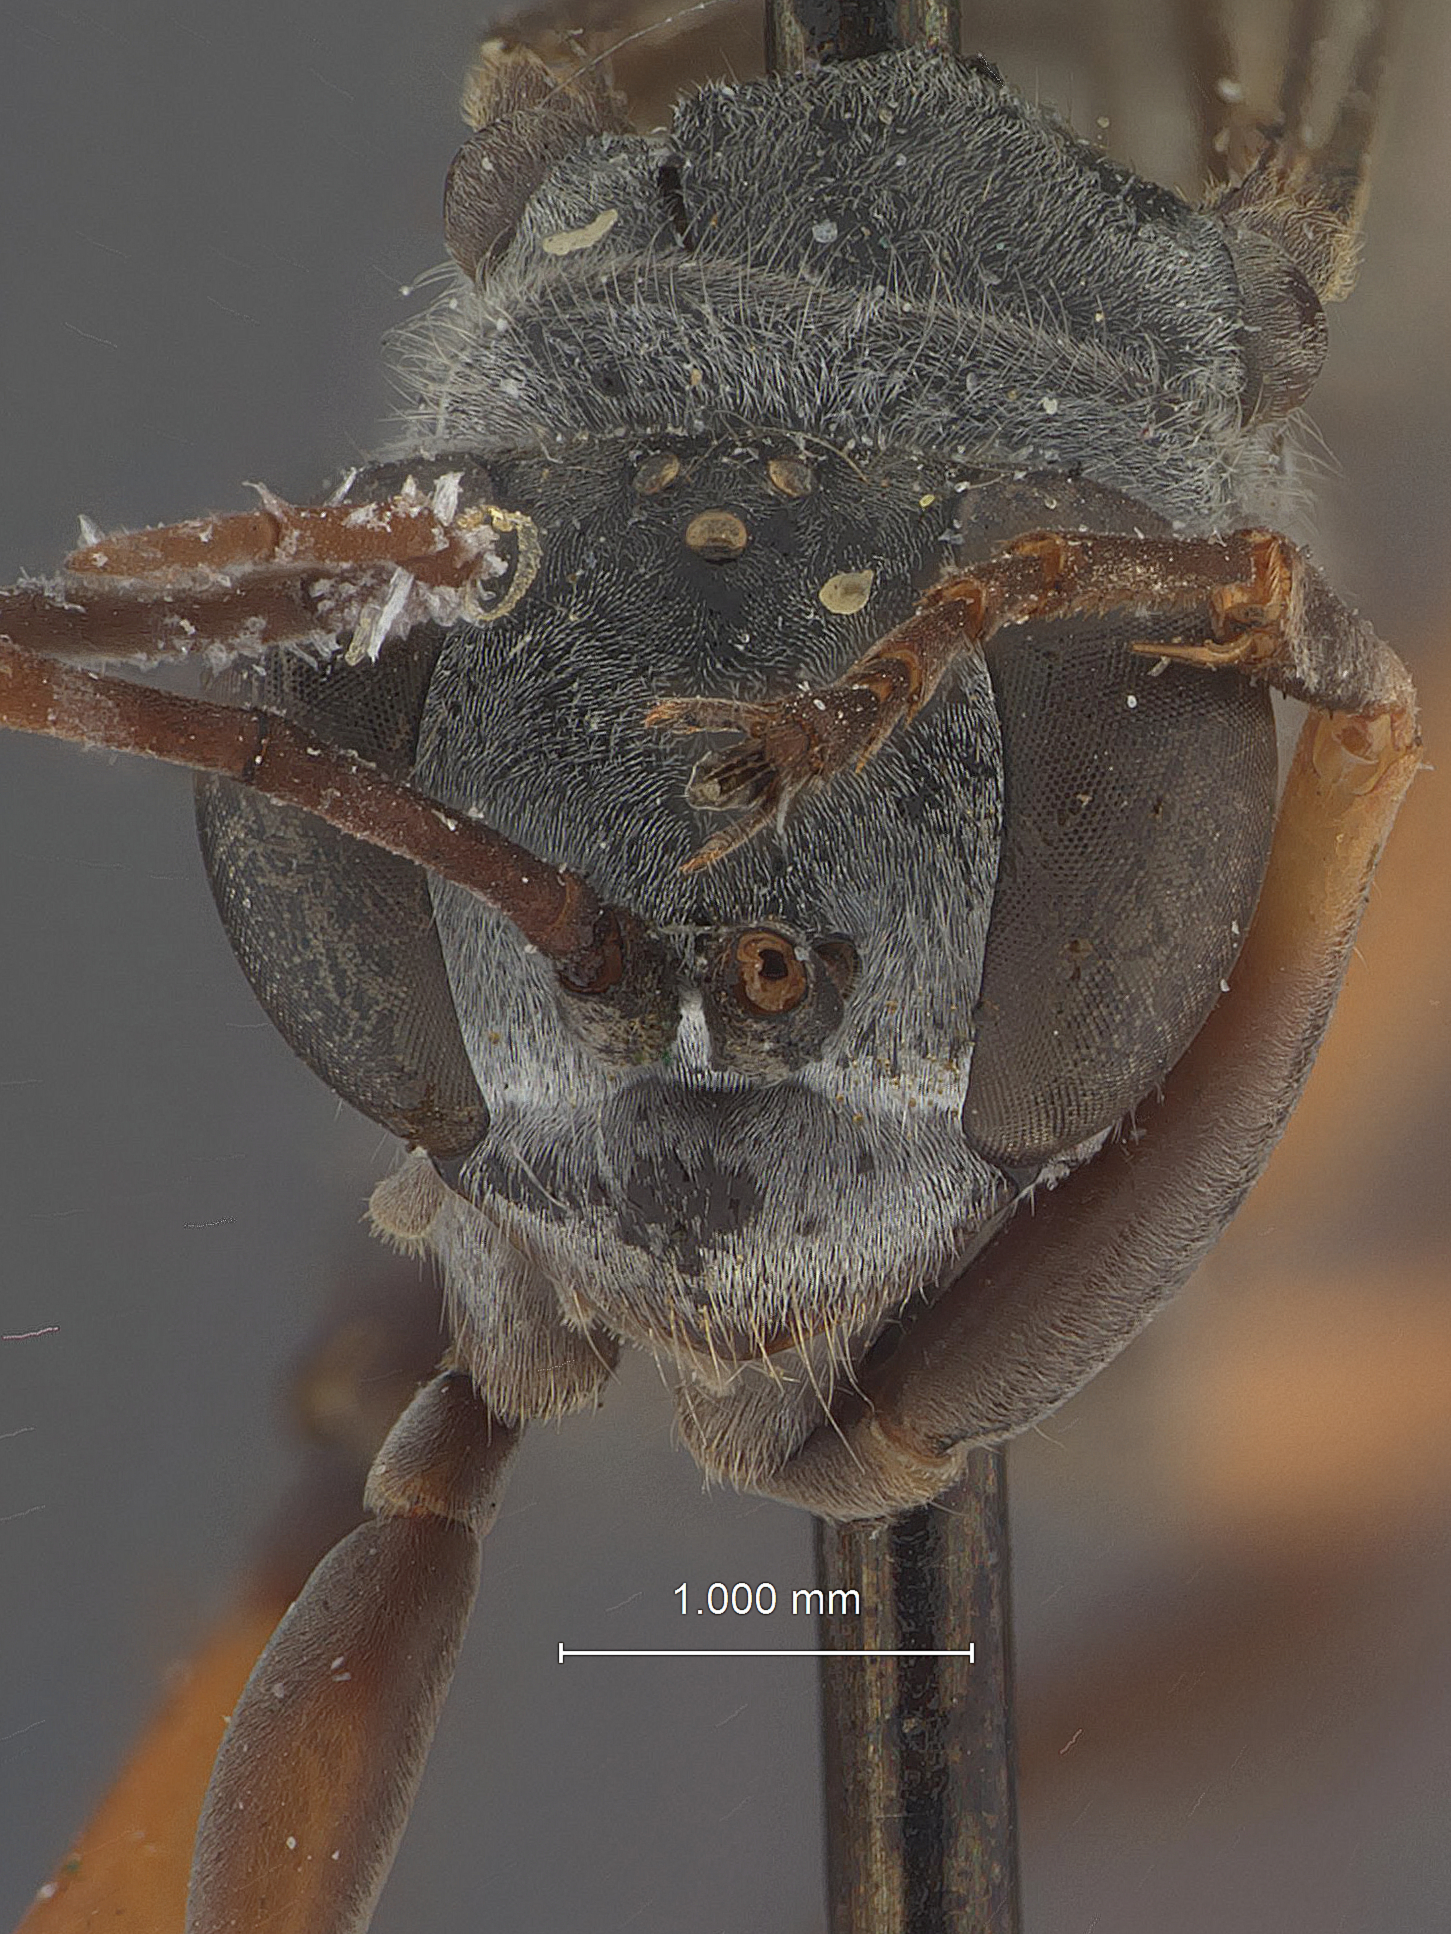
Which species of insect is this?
Auplopus dietzi
